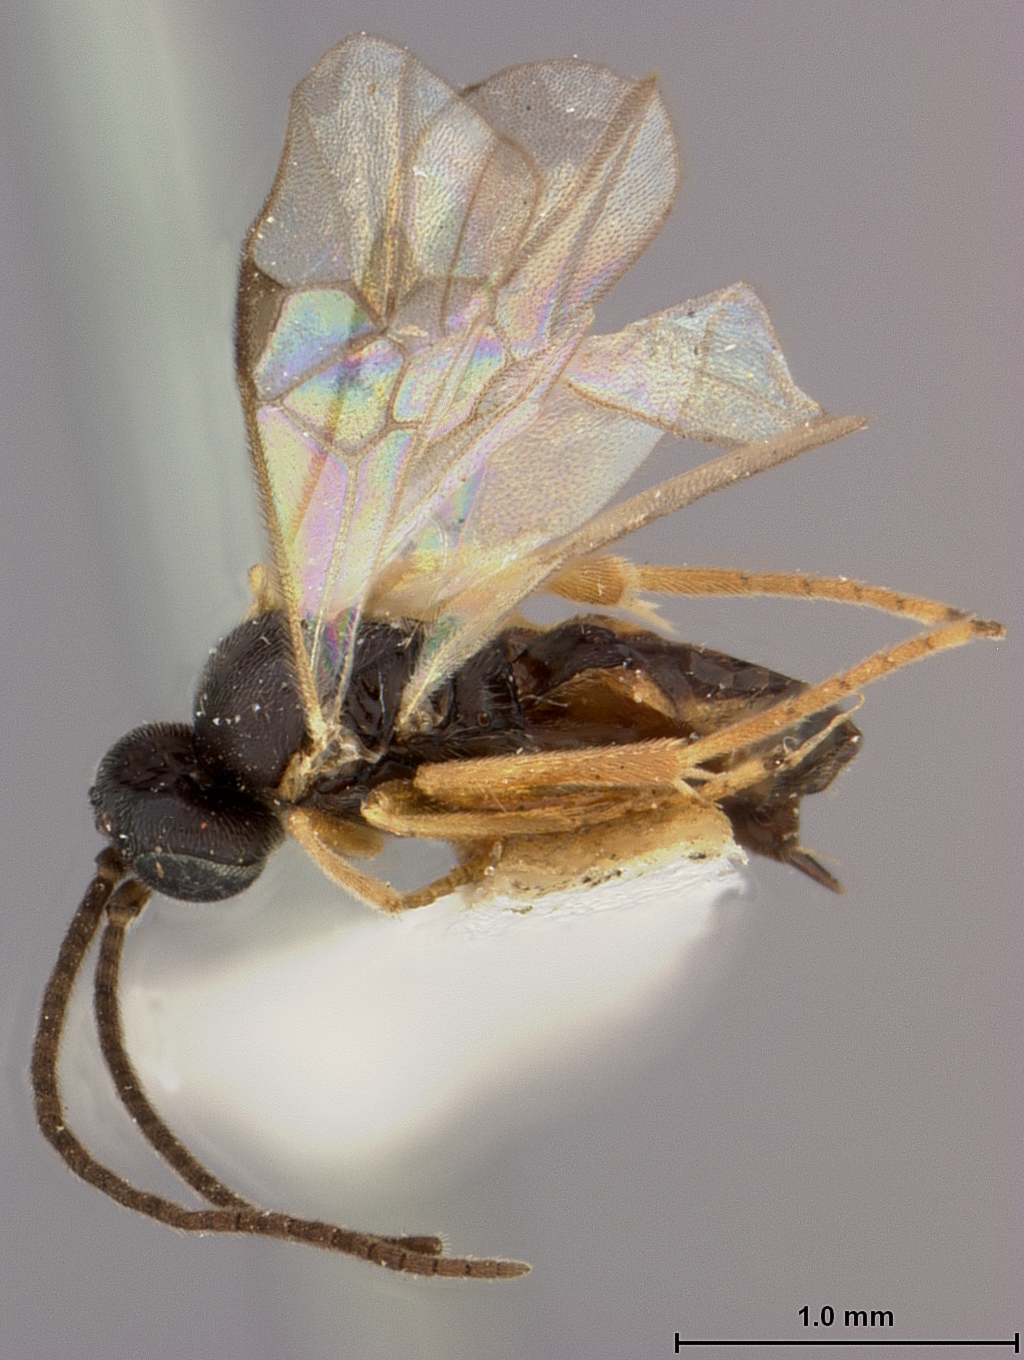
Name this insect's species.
Apantelesteles japonicus
